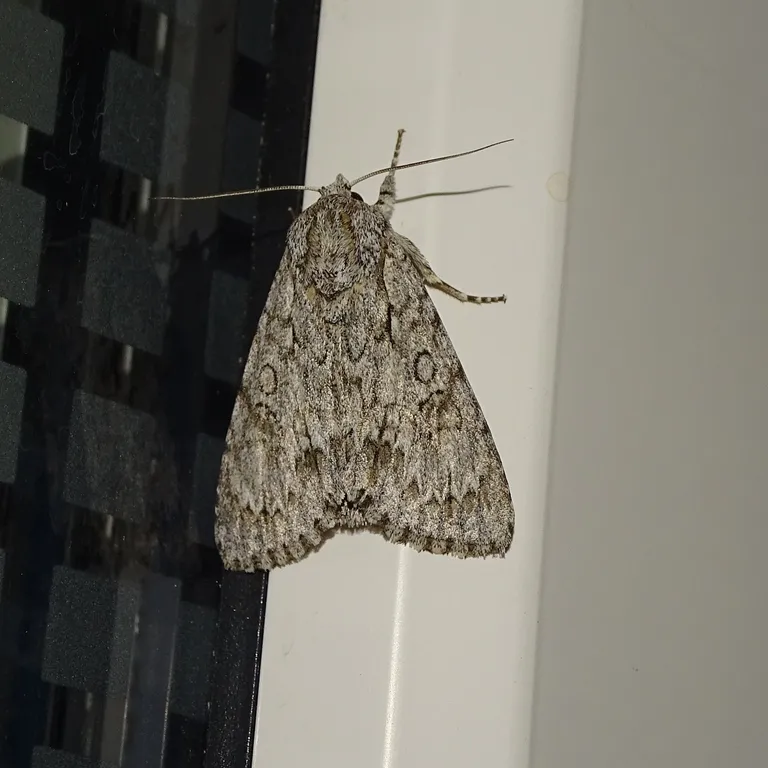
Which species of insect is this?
Acronicta aceris
